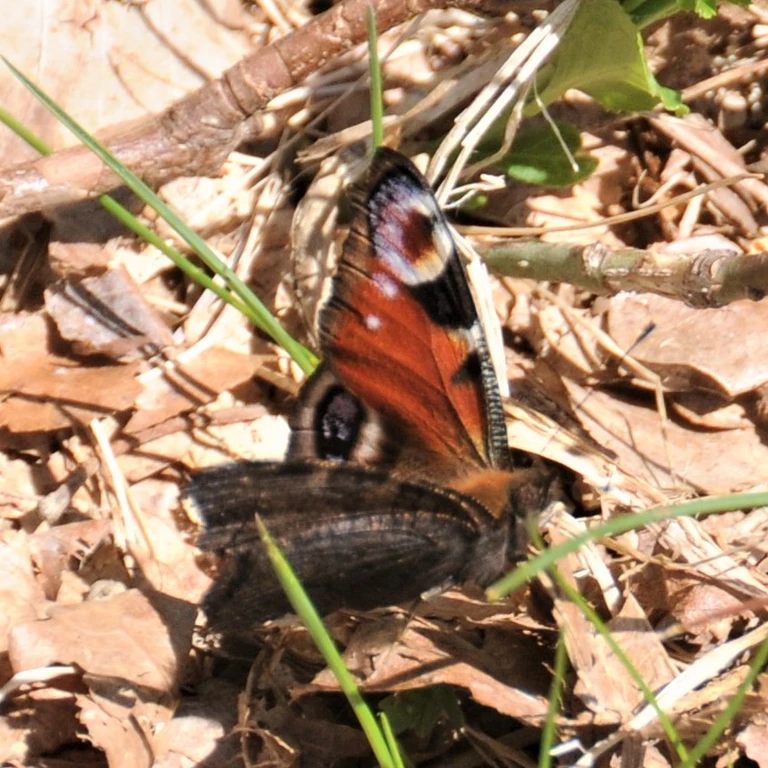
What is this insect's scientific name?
Aglais io
